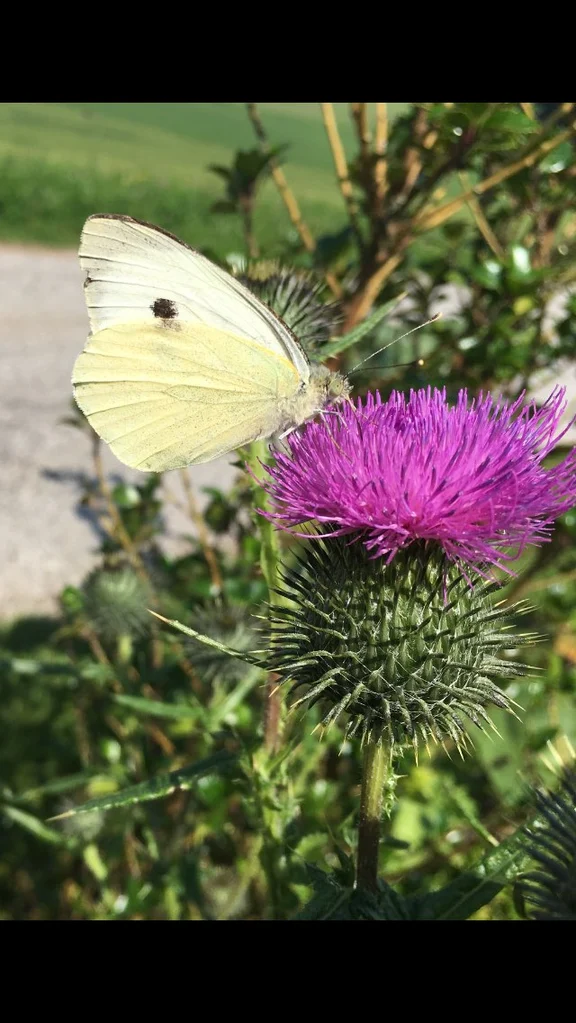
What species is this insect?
Pieris brassicae
